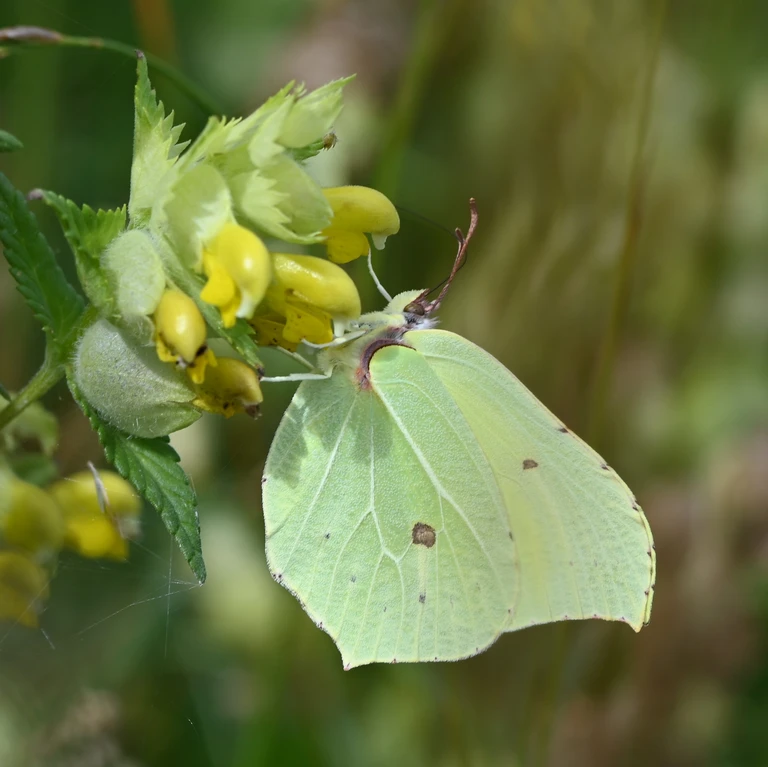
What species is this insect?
Gonepteryx rhamni
